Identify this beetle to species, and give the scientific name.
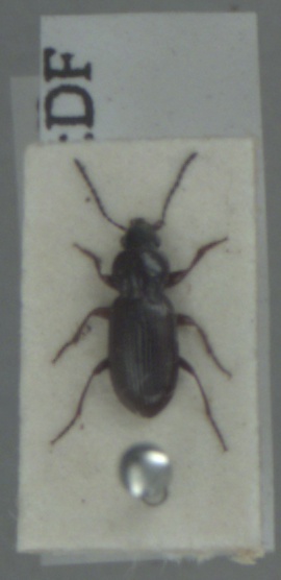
Pterostichus diligens
